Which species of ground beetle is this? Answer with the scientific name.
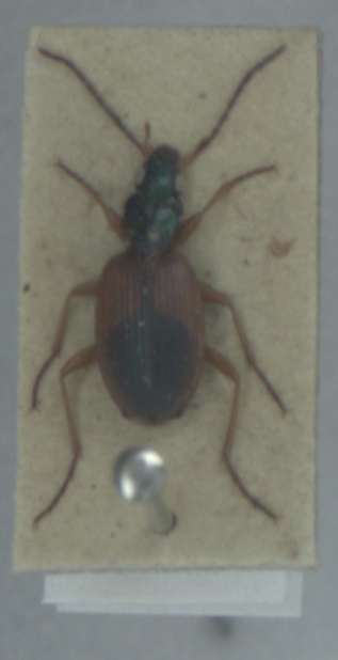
Anchomenus dorsalis
